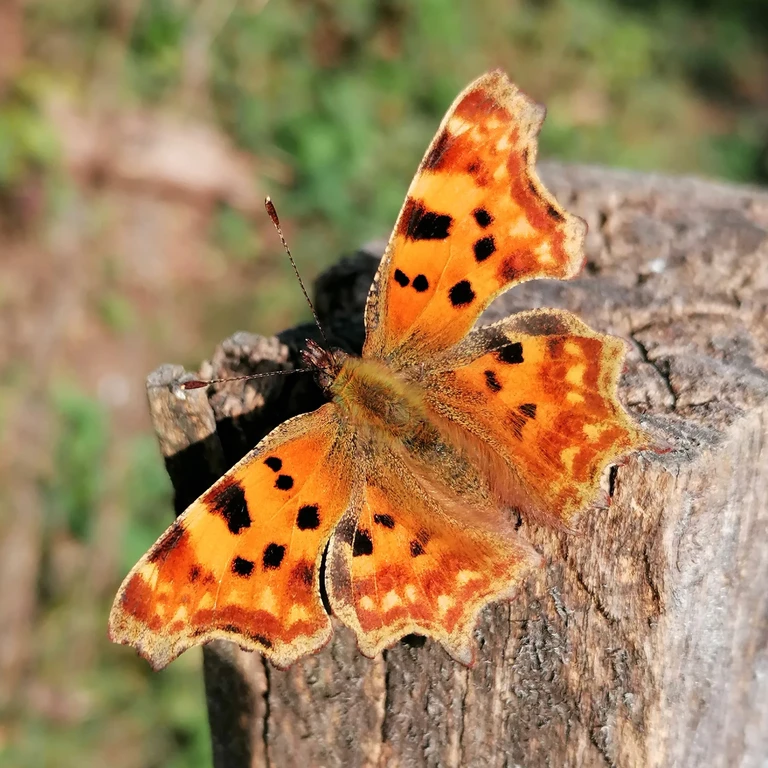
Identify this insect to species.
Polygonia c-album
